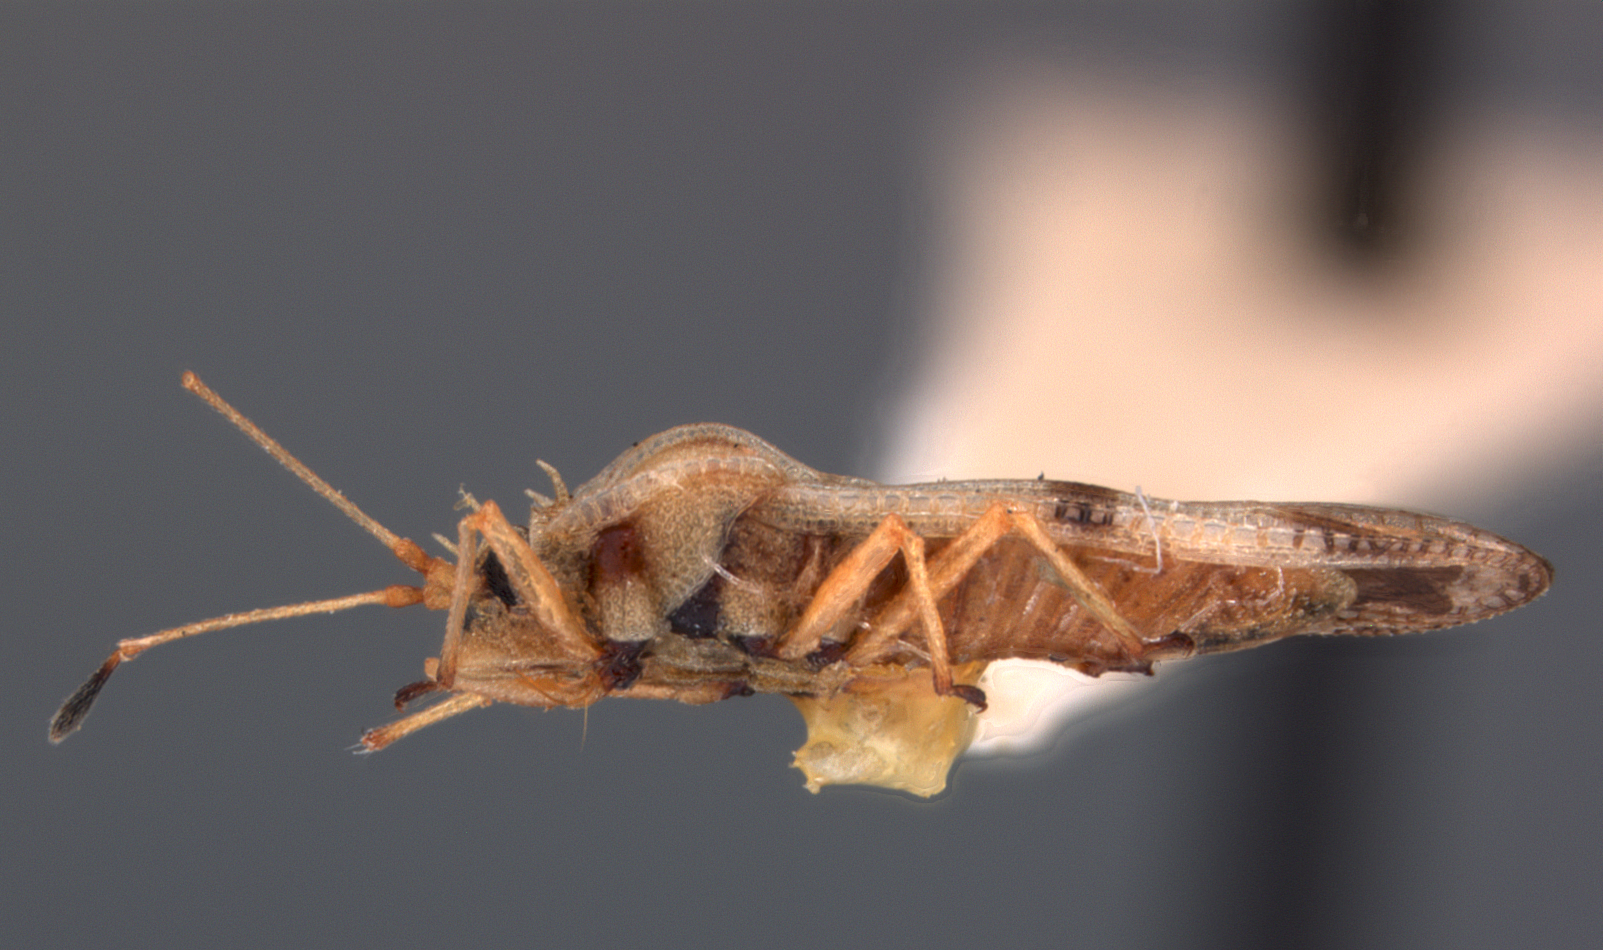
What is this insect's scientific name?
Engynoma dealba
